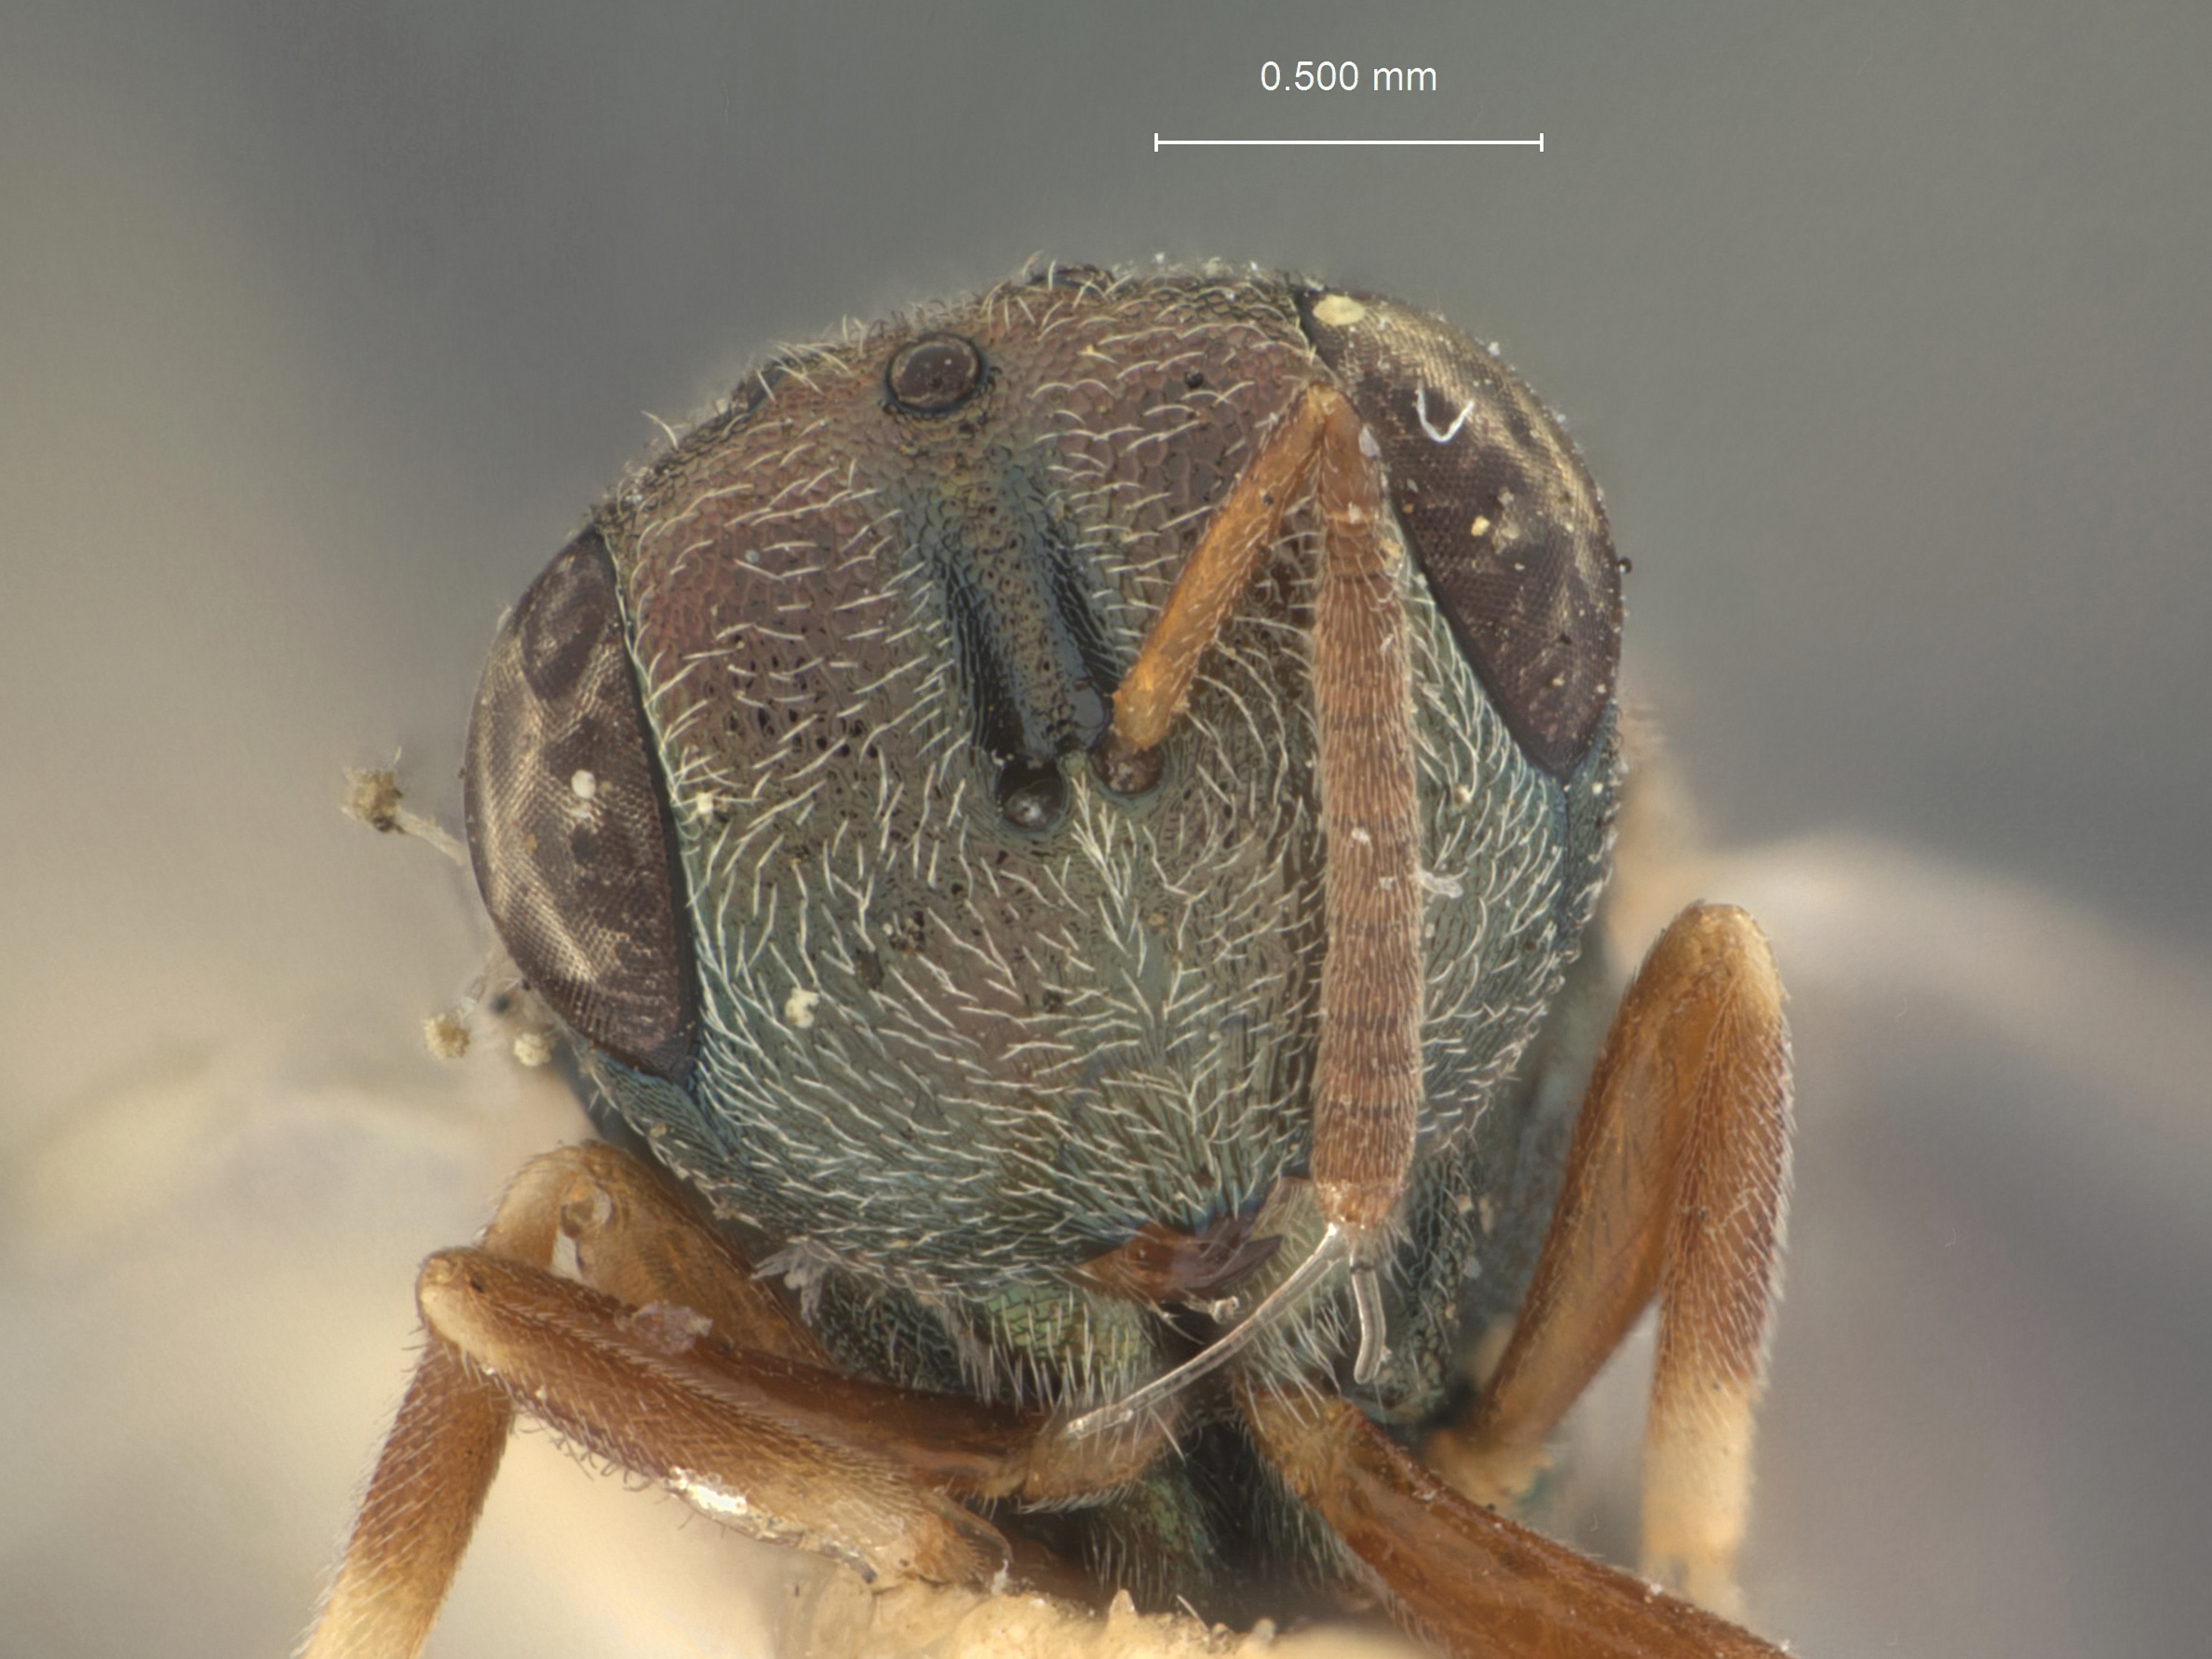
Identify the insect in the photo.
Bruchobius magnus
